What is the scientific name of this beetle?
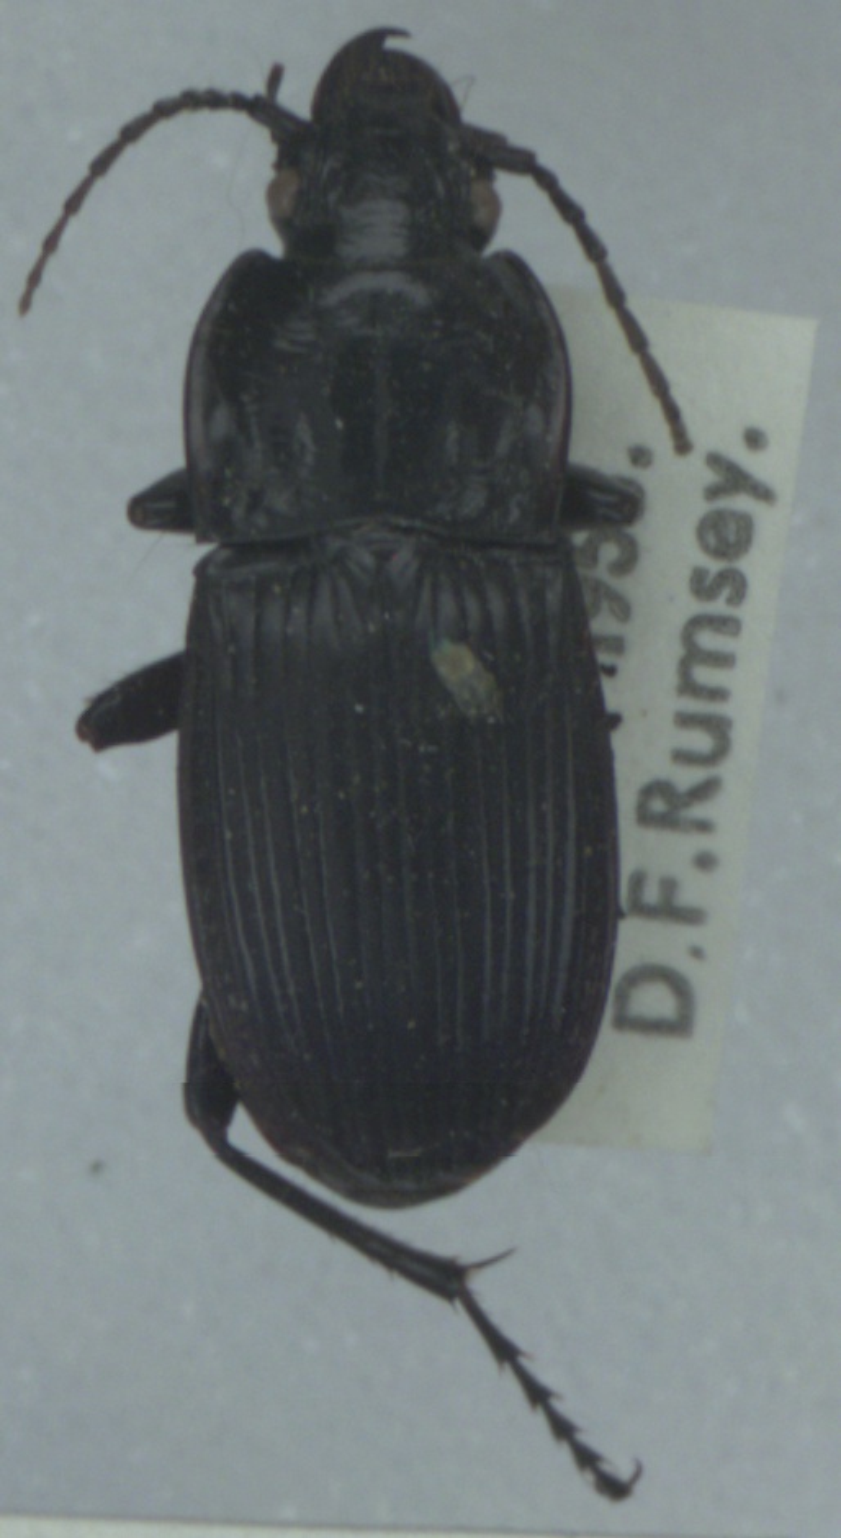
Abax parallelepipedus
